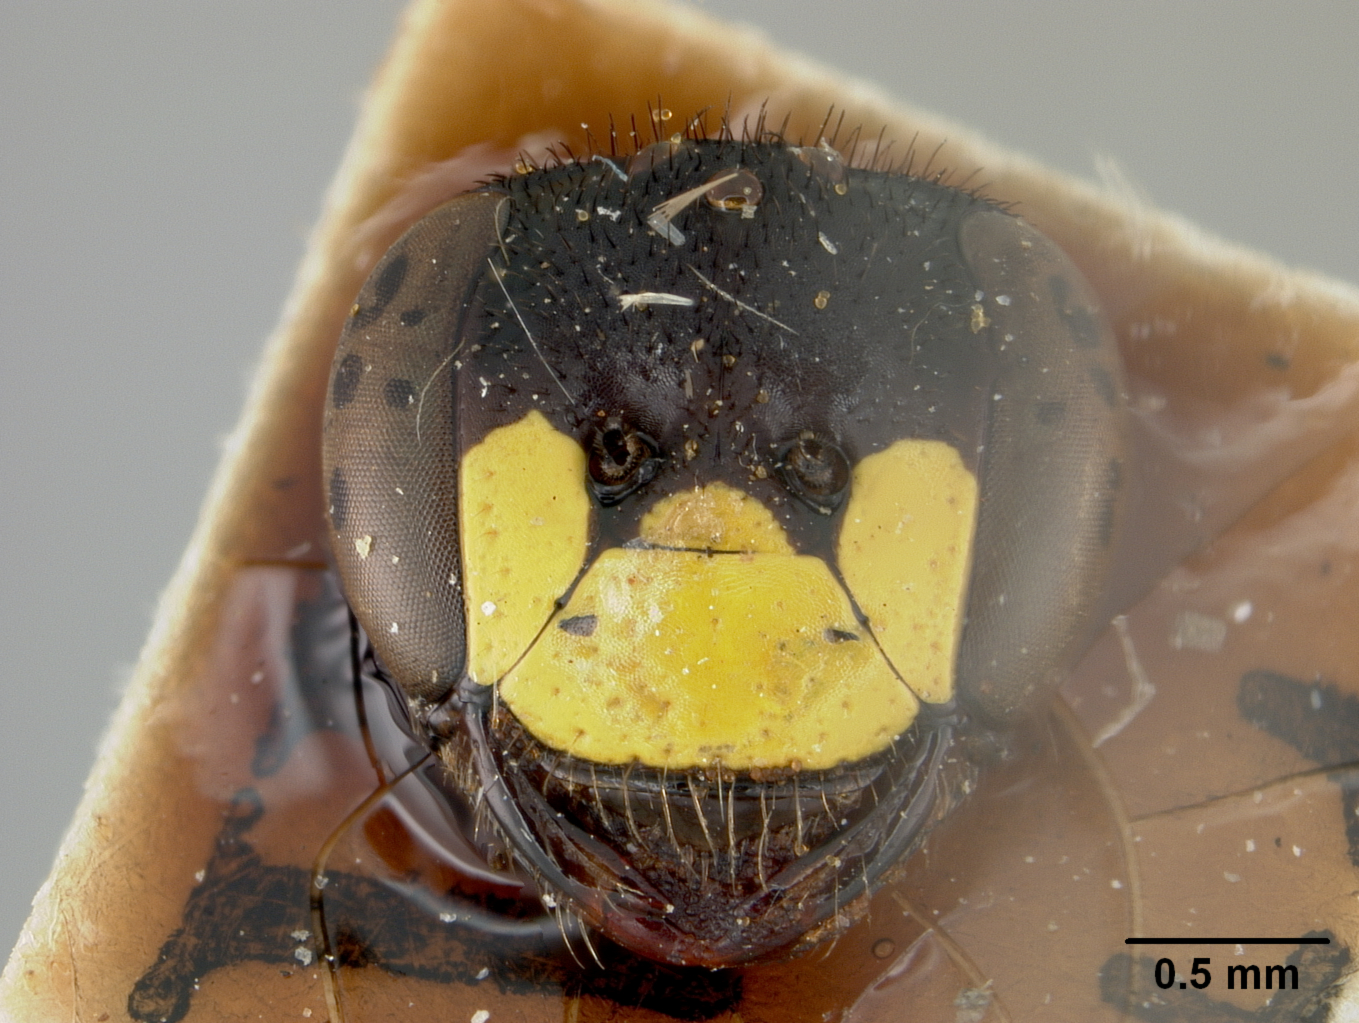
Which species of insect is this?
Euryglossa aurantifera
